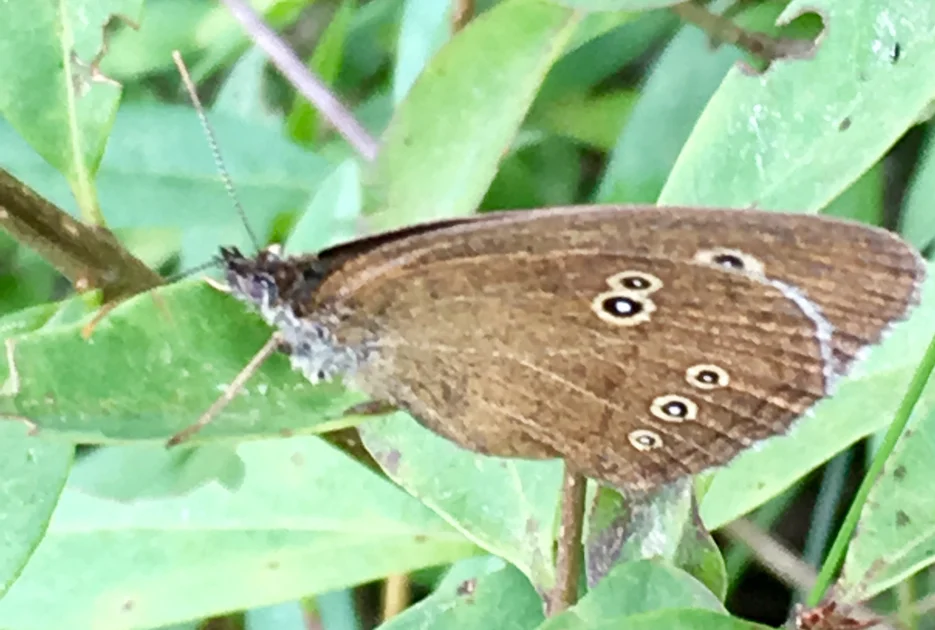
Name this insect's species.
Aphantopus hyperantus
